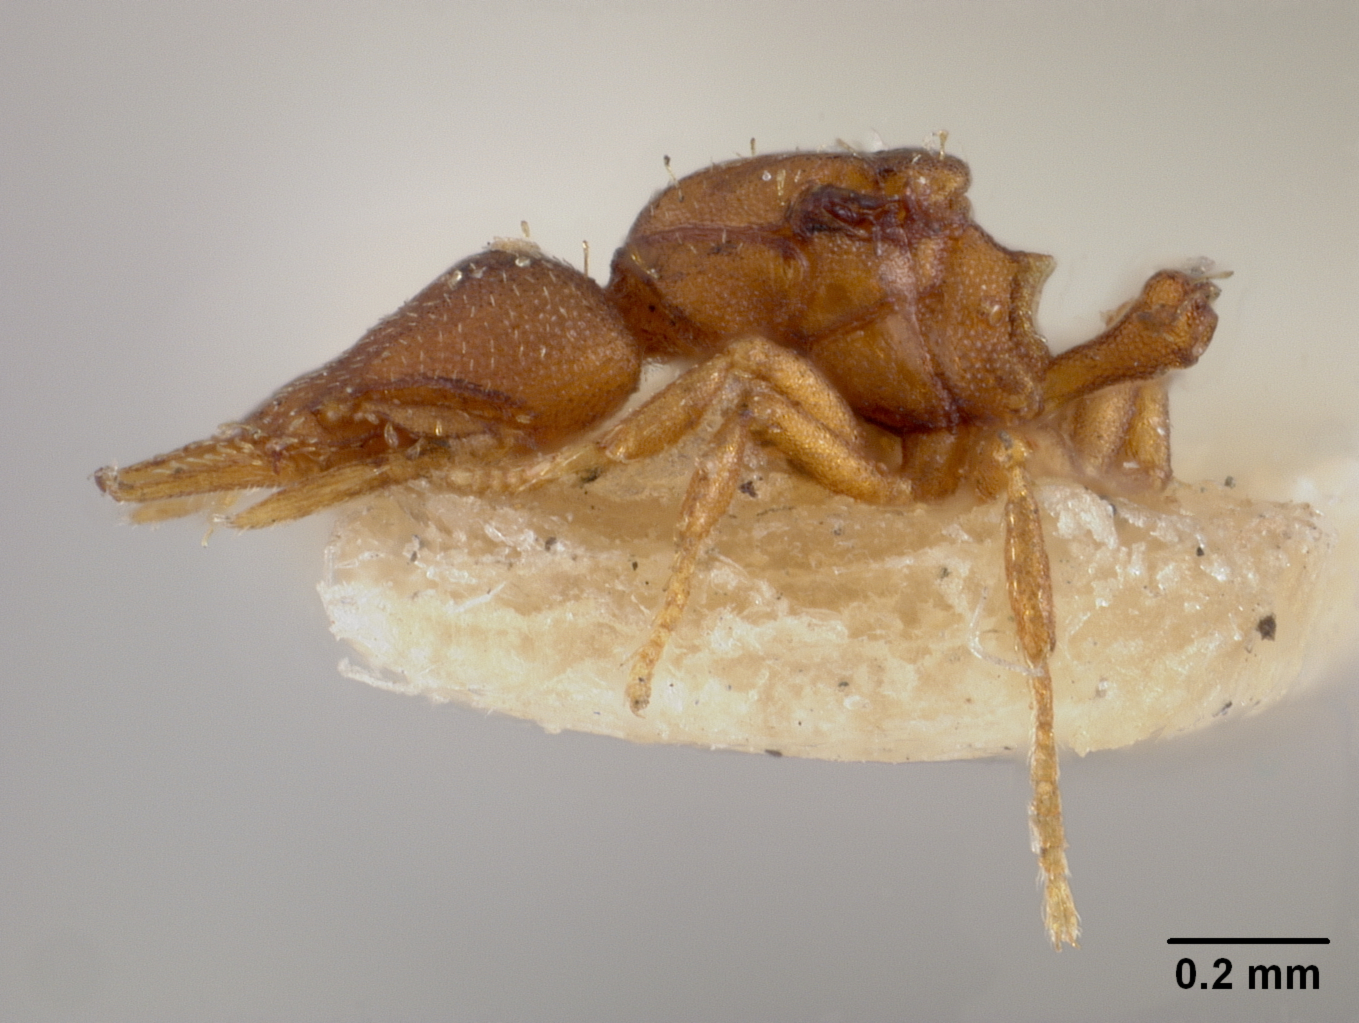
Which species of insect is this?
Strumigenys brevicornis
